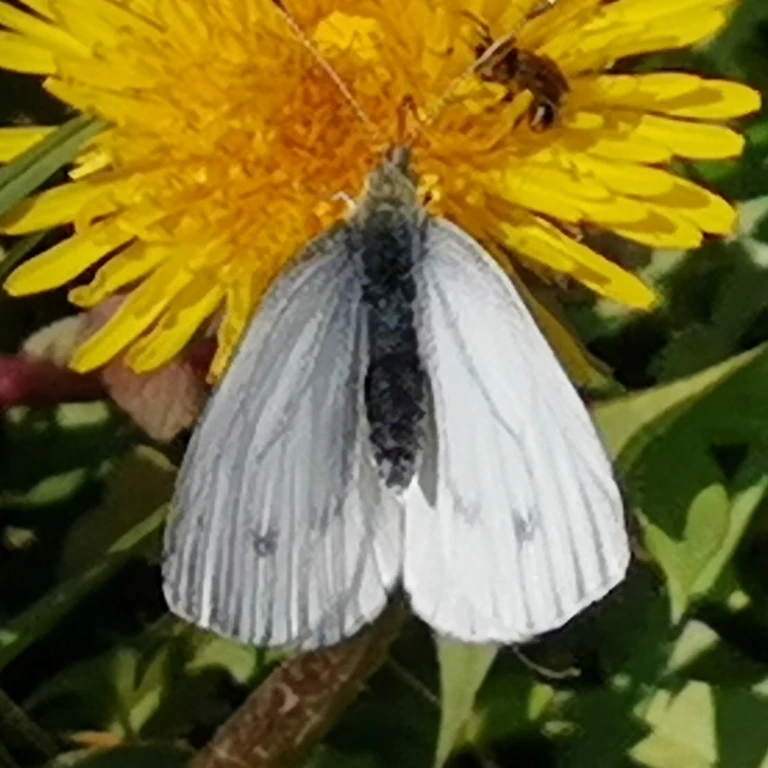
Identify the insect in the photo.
Pieris napi
